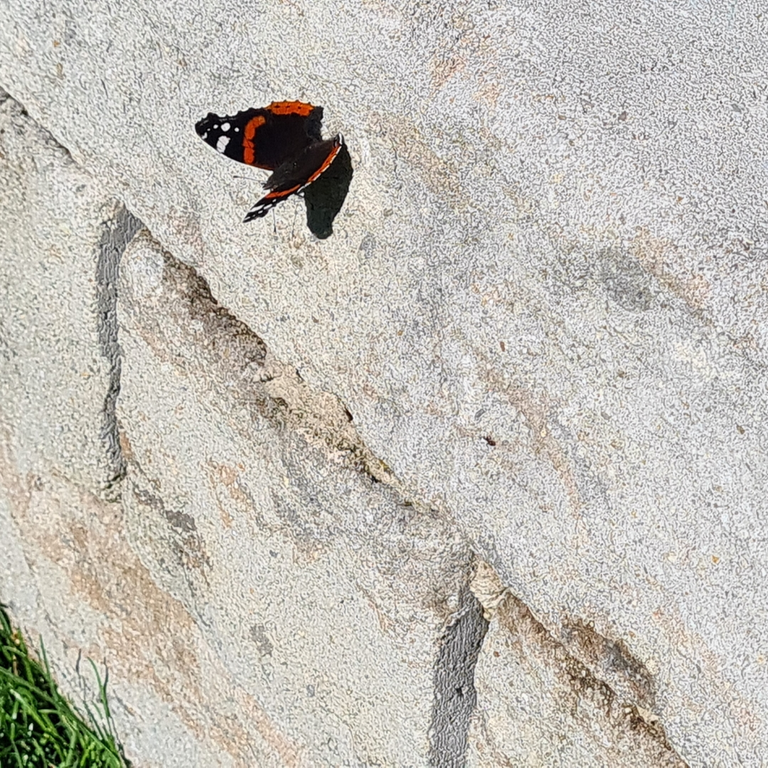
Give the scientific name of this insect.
Vanessa atalanta
